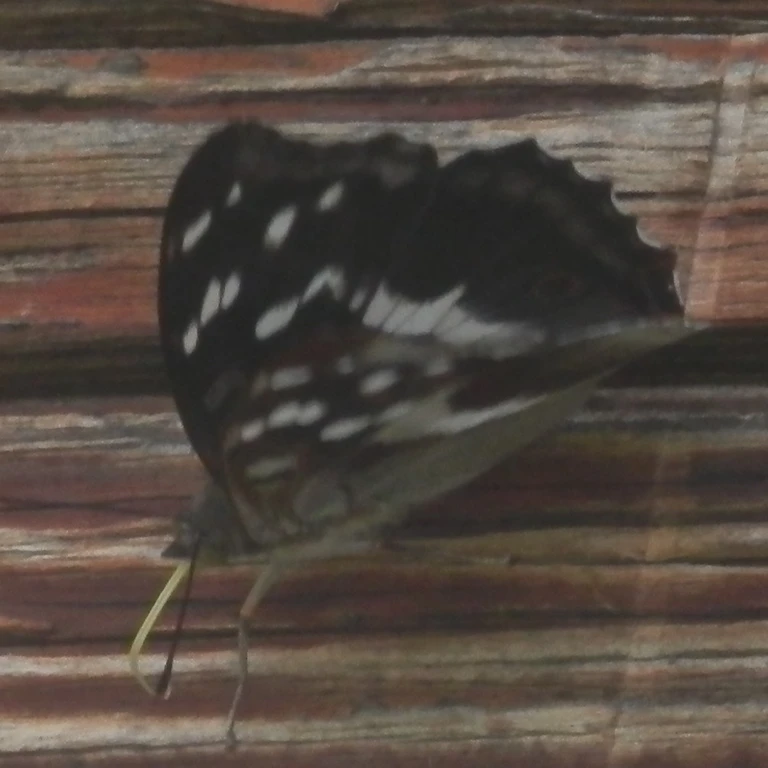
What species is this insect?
Apatura iris
